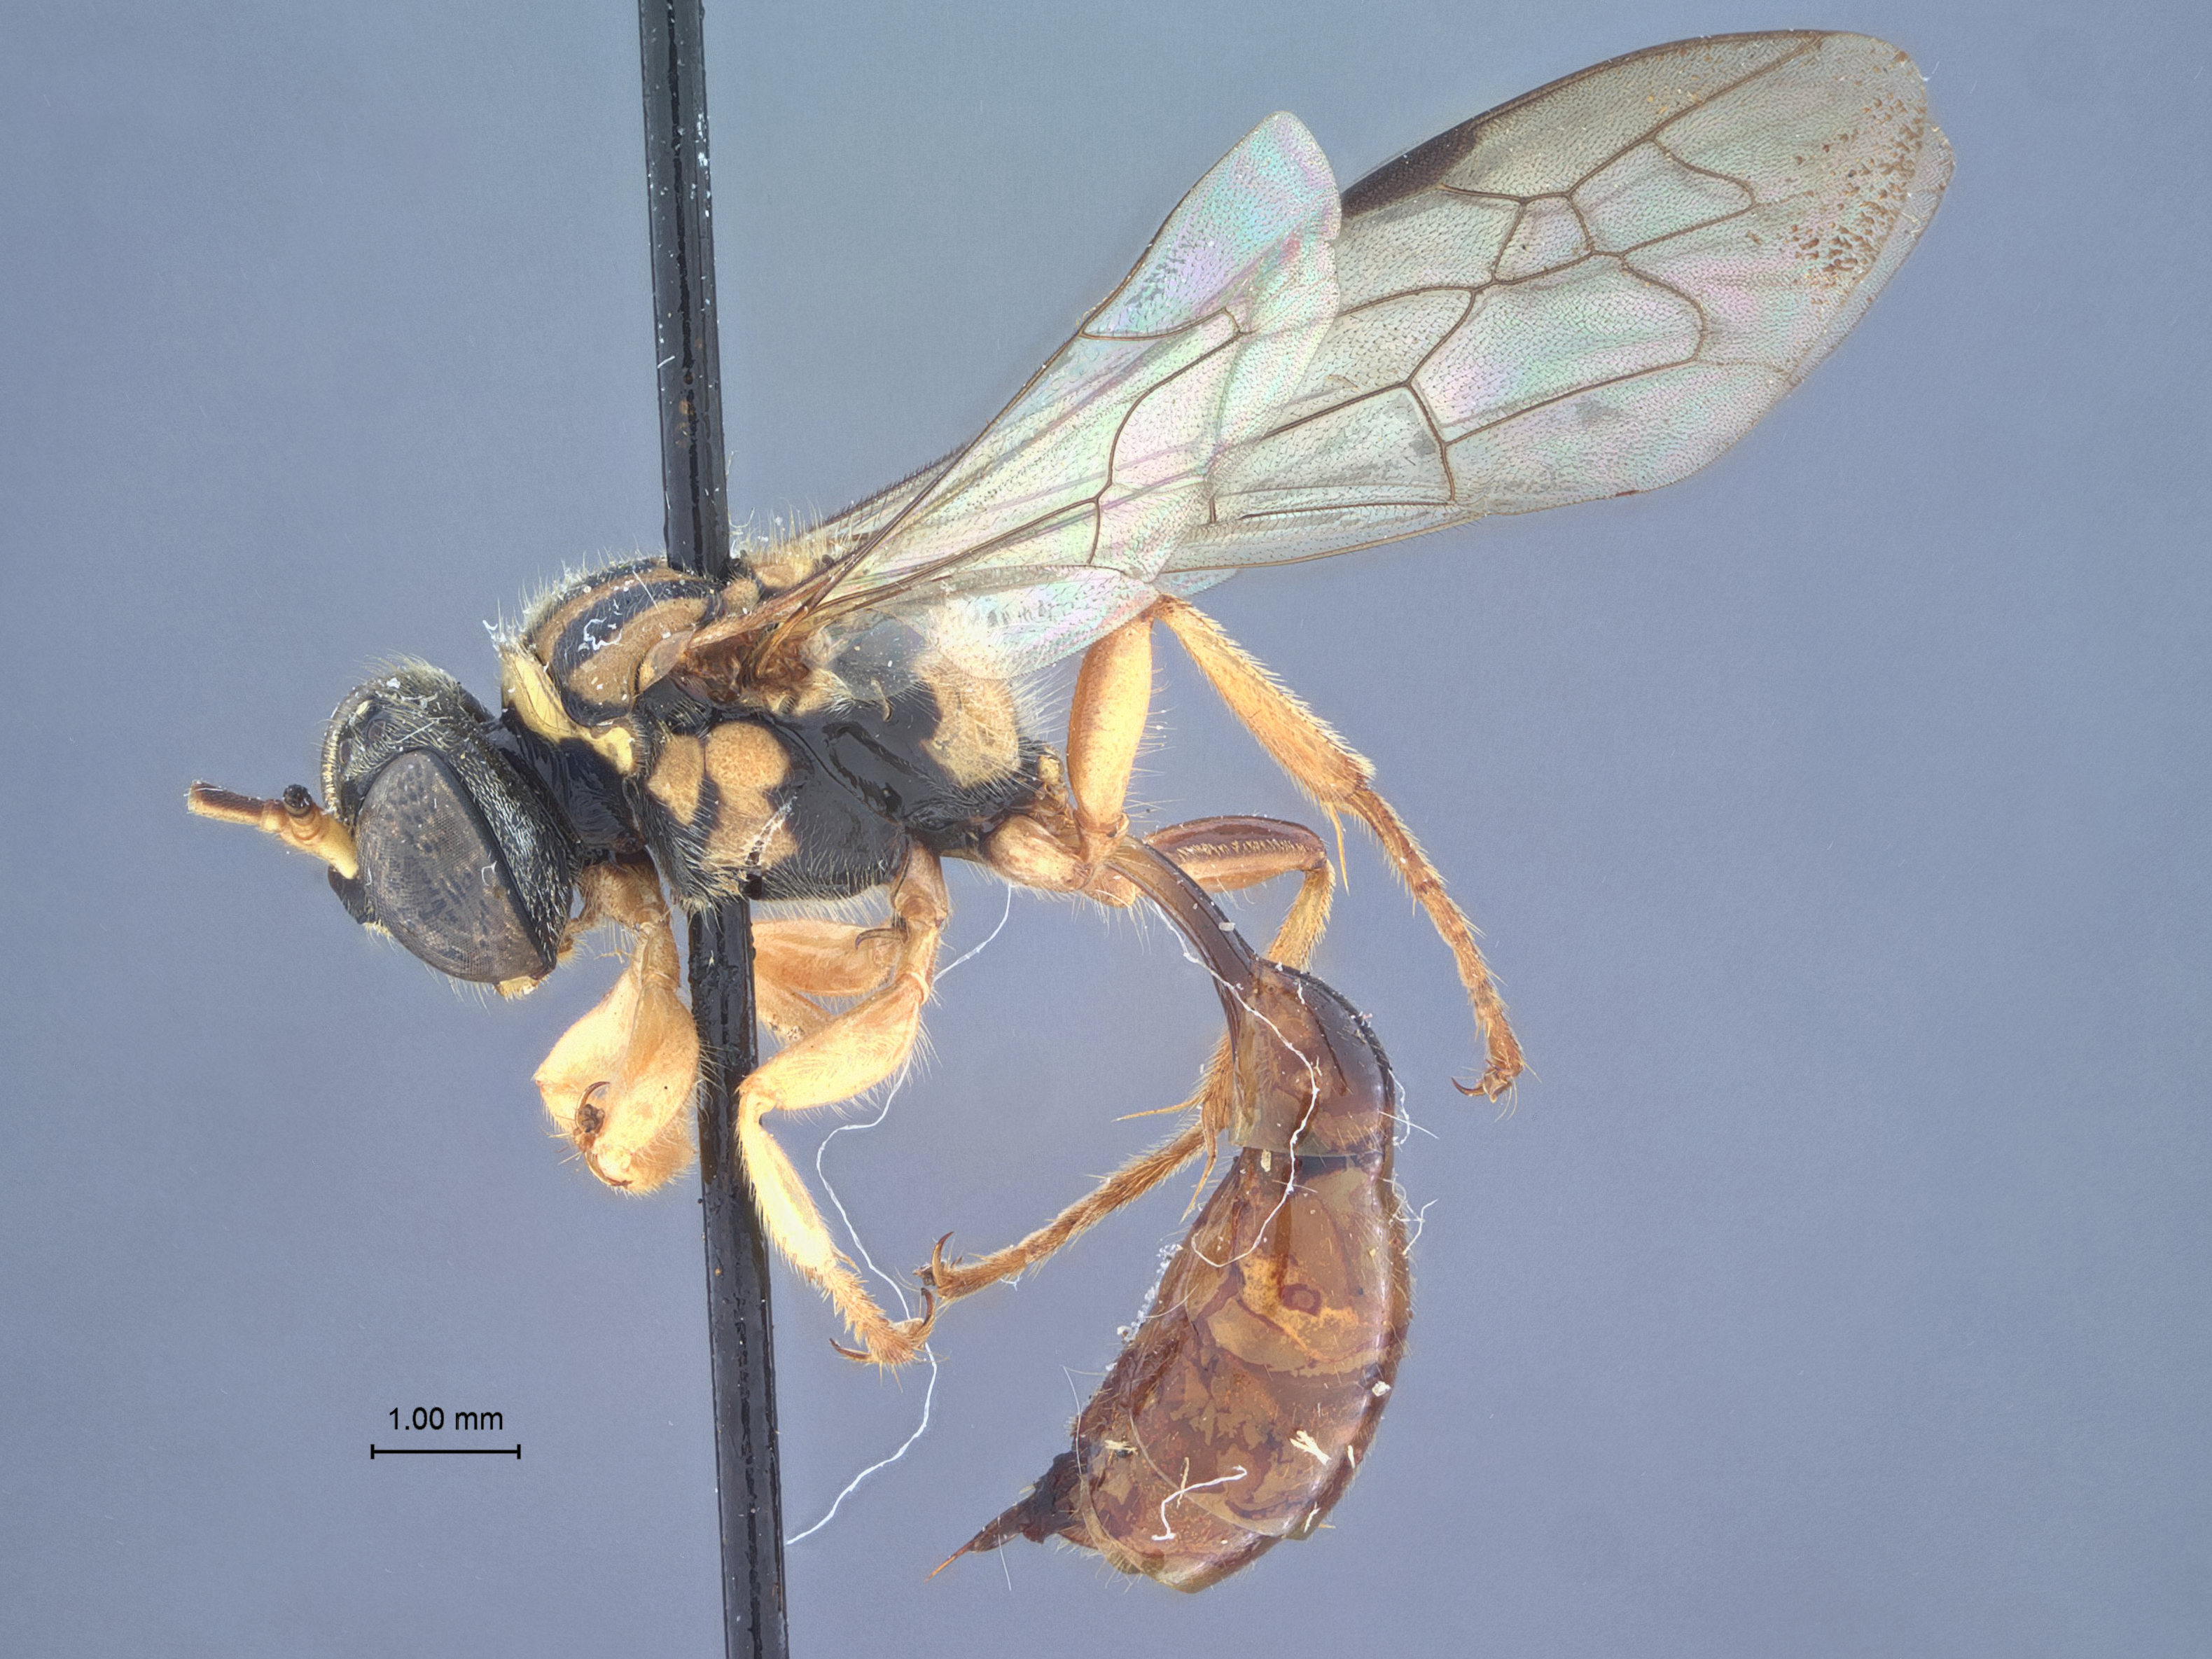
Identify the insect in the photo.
Psenulus nigrolinestus
